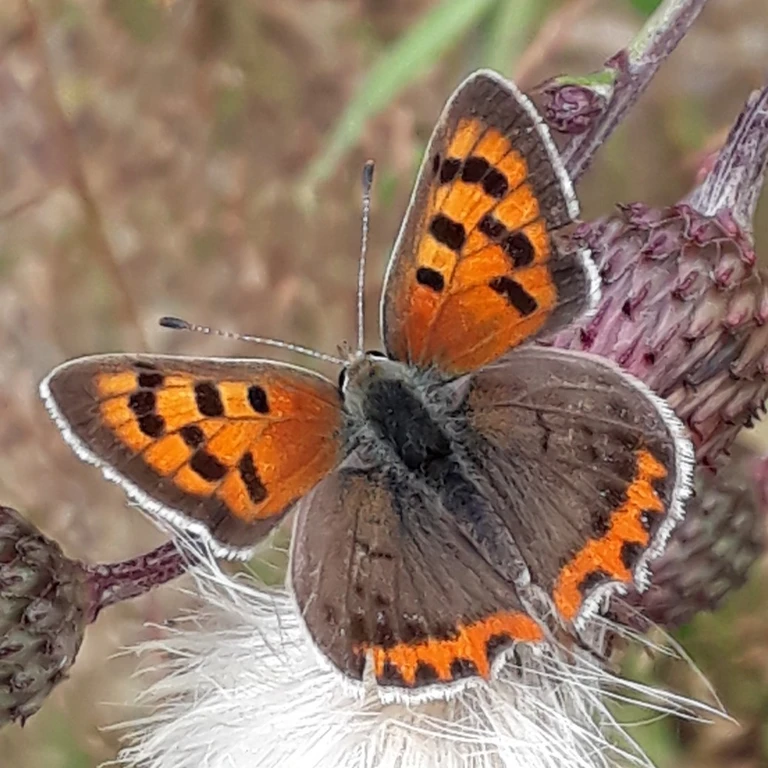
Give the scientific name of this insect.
Lycaena phlaeas
